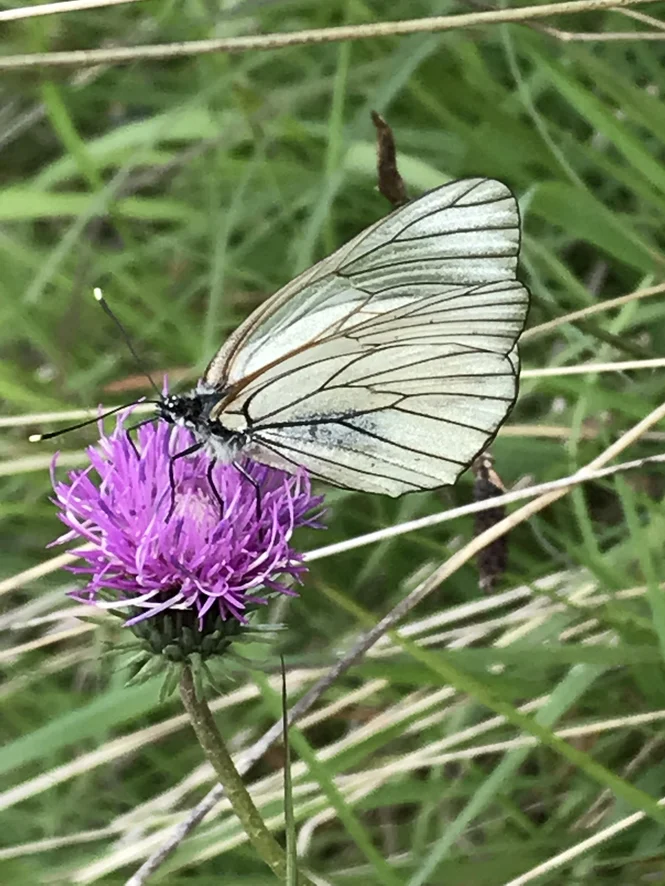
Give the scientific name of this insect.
Aporia crataegi
